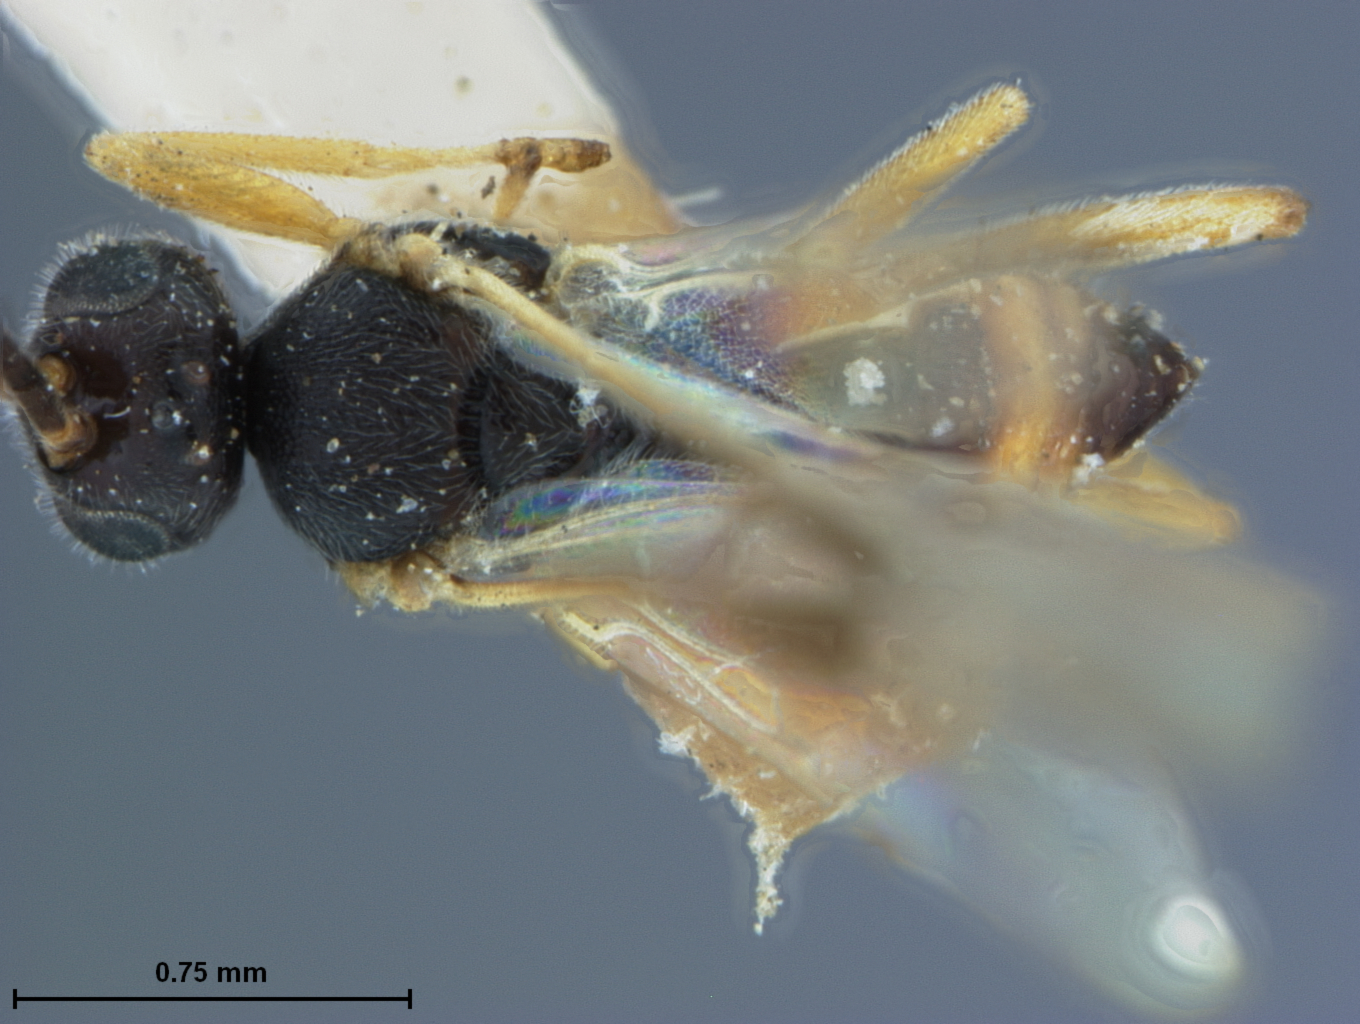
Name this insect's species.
Apanteles parorgyiae
